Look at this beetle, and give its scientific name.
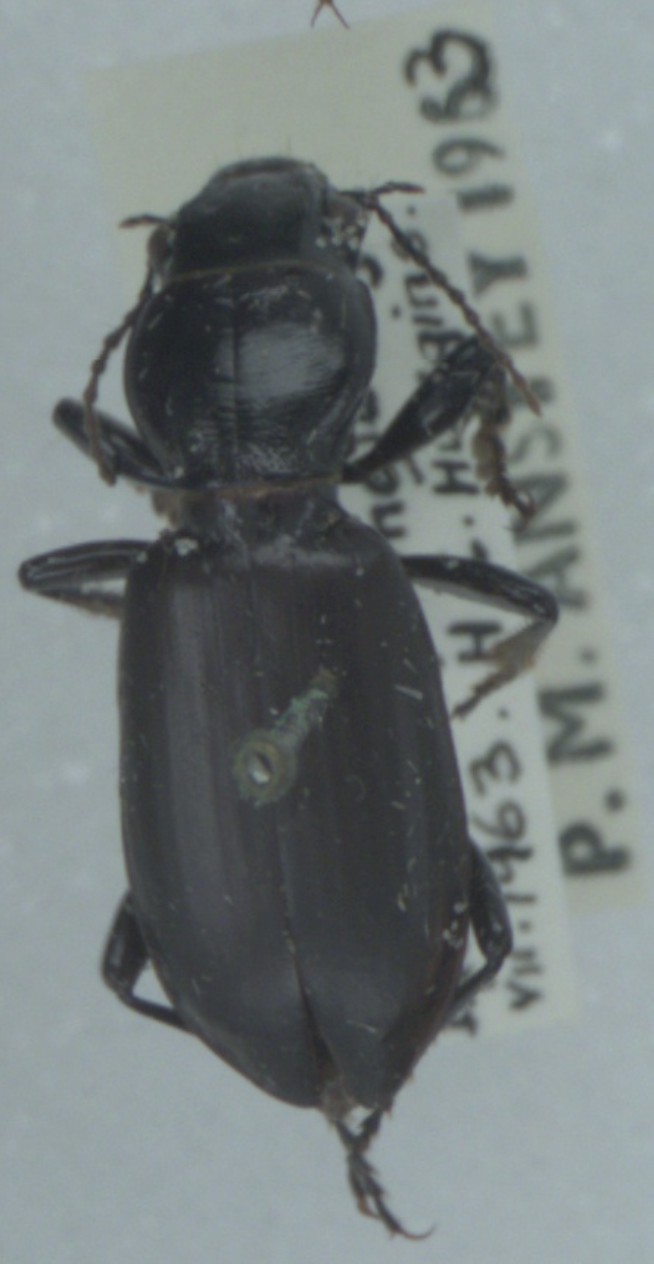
Broscus cephalotes
